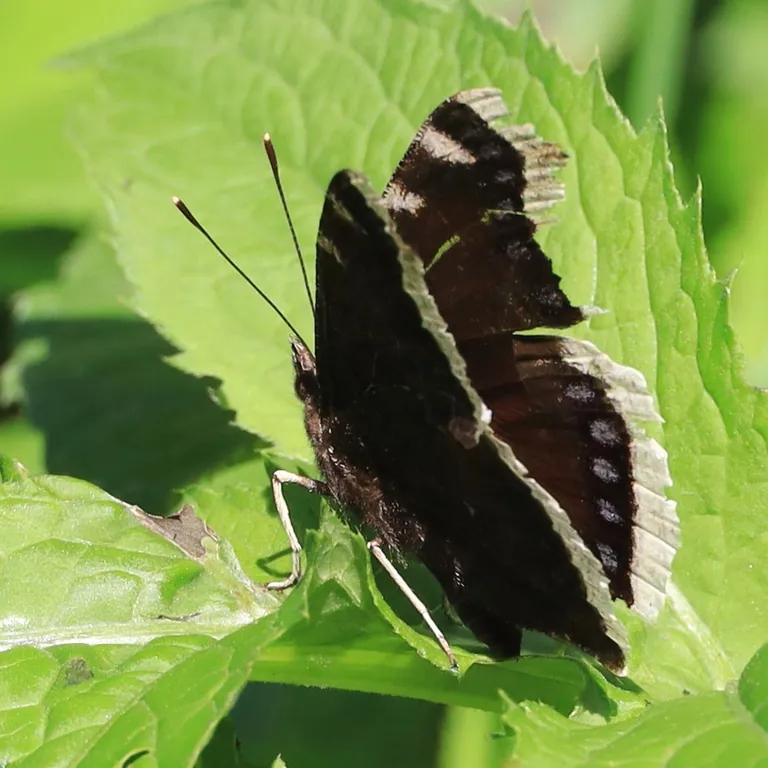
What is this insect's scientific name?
Nymphalis antiopa
